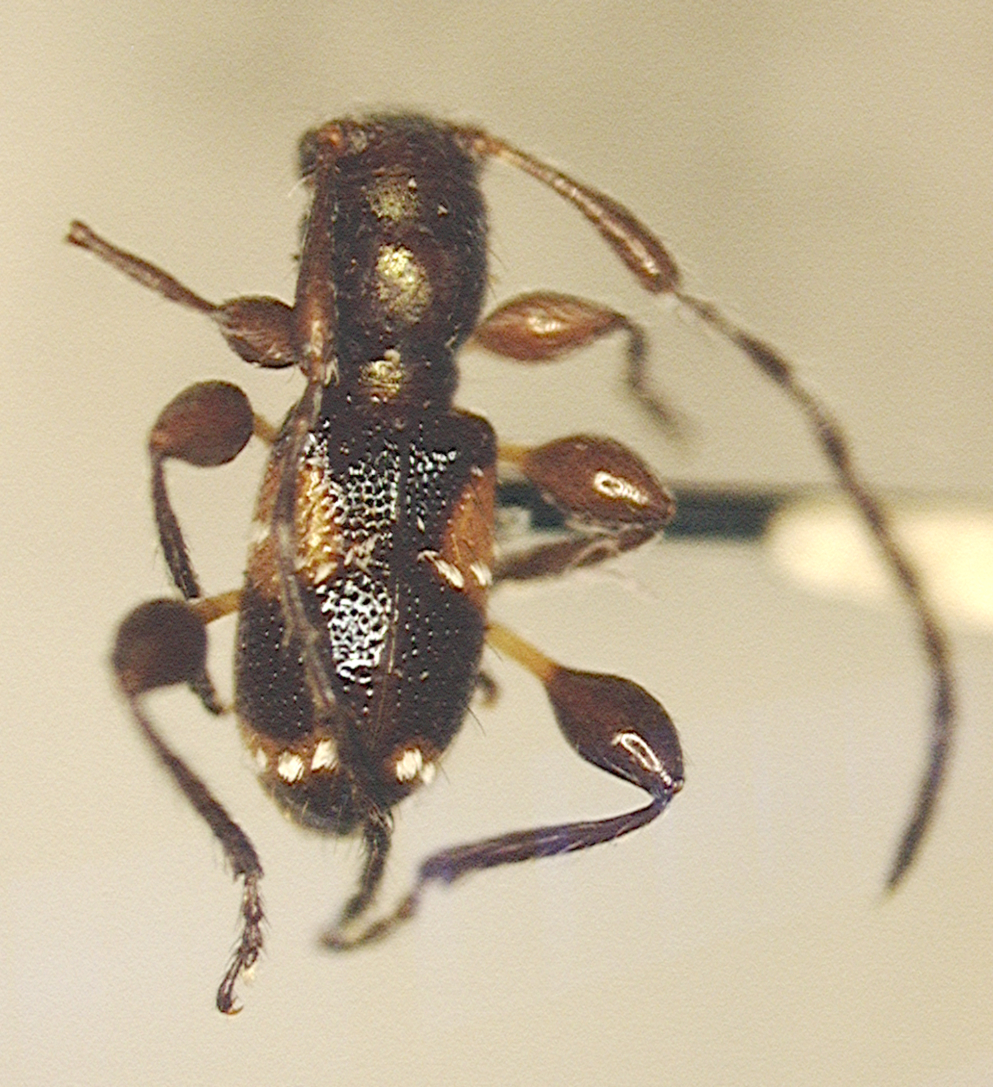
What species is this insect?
Cyrtinus acunai
